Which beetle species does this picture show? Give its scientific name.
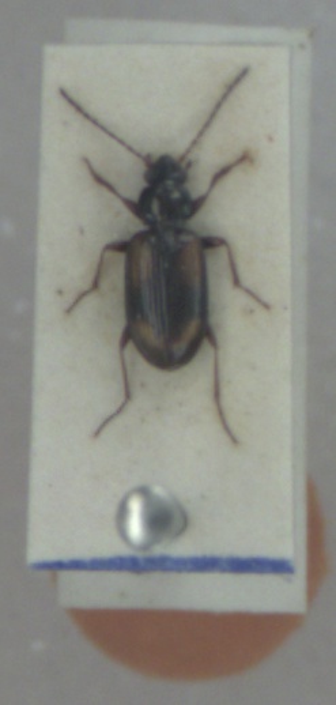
Bembidion femoratum
